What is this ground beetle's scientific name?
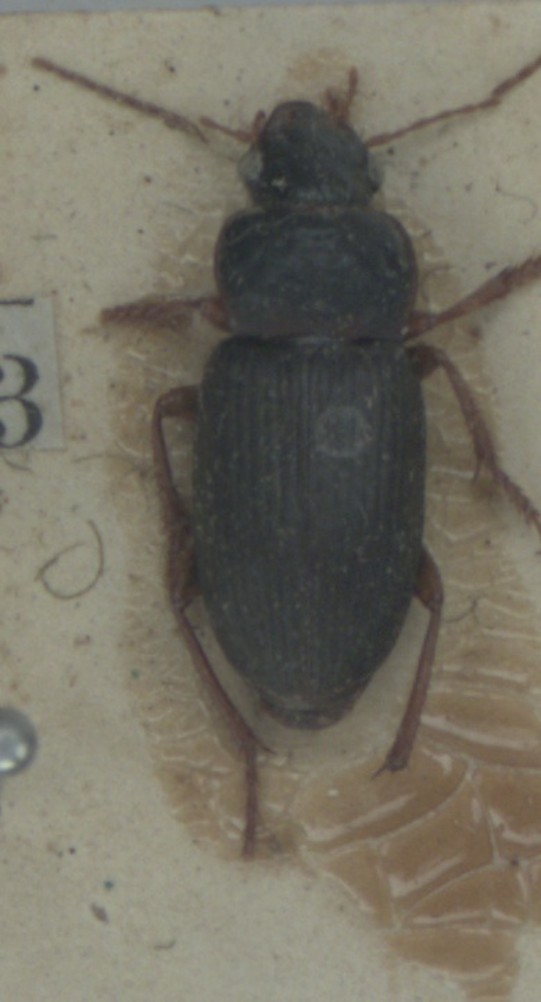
Harpalus rufipes
